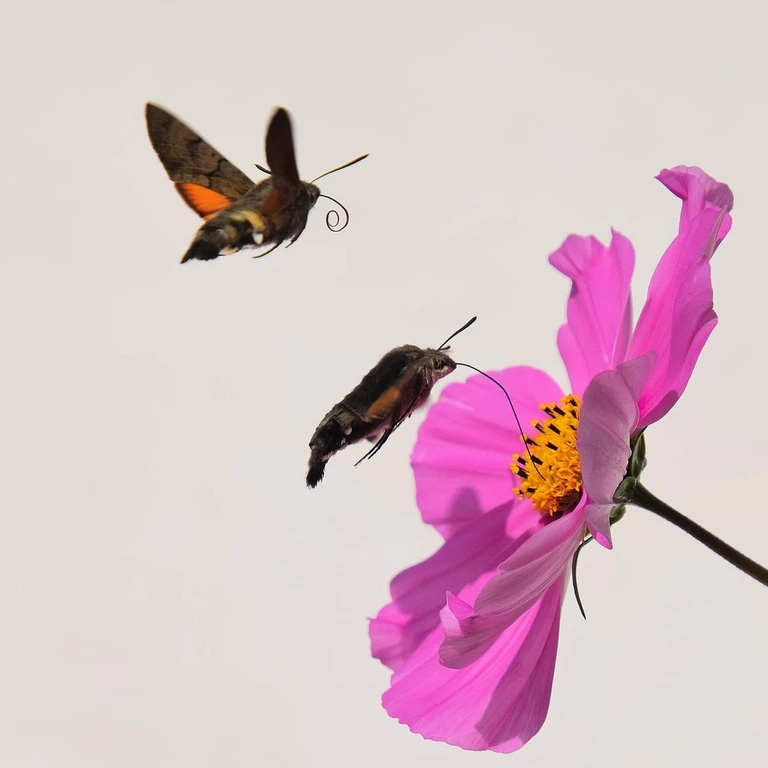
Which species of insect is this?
Macroglossum stellatarum
